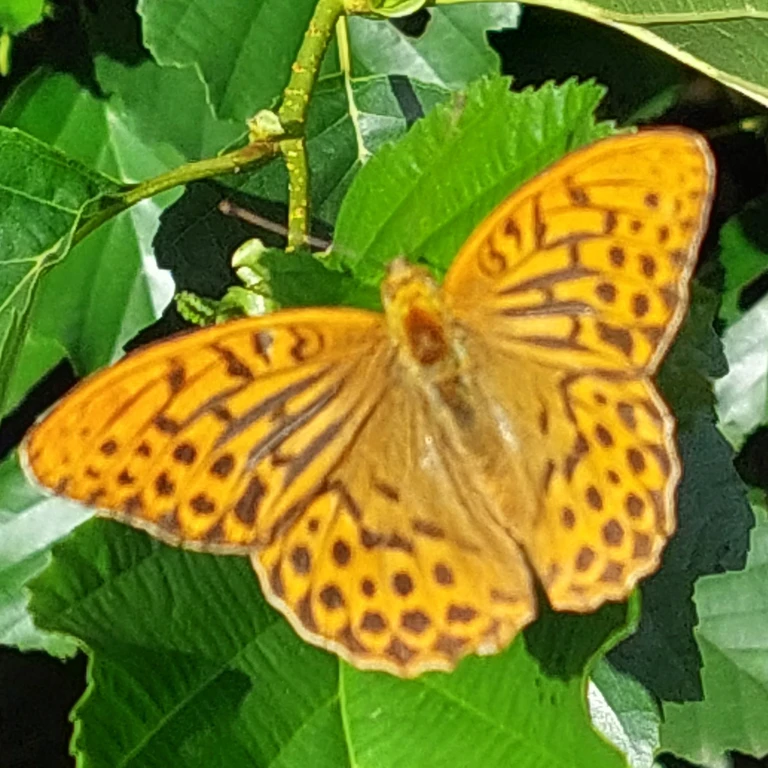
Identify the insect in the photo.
Argynnis paphia
